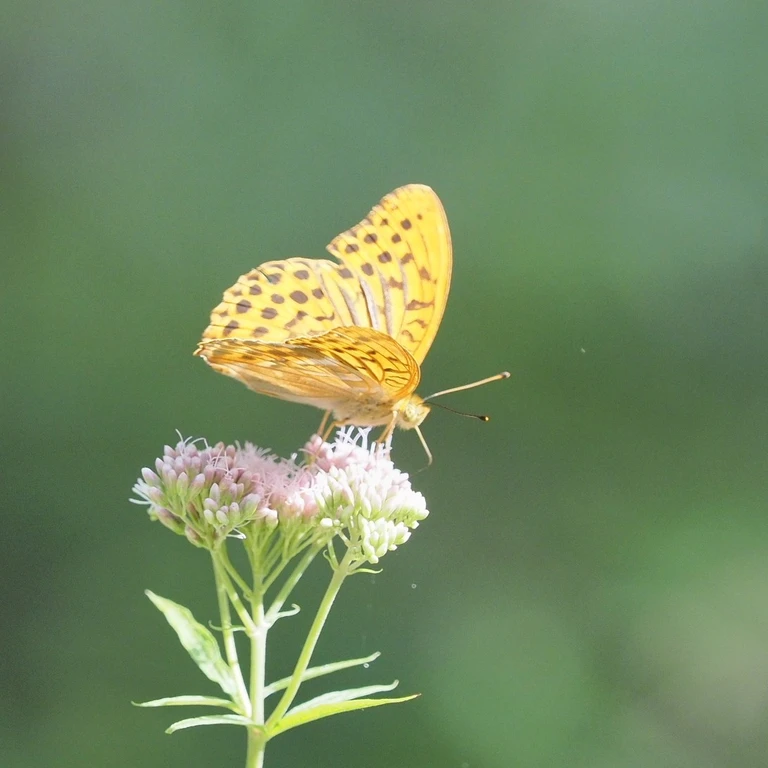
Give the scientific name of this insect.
Argynnis paphia
